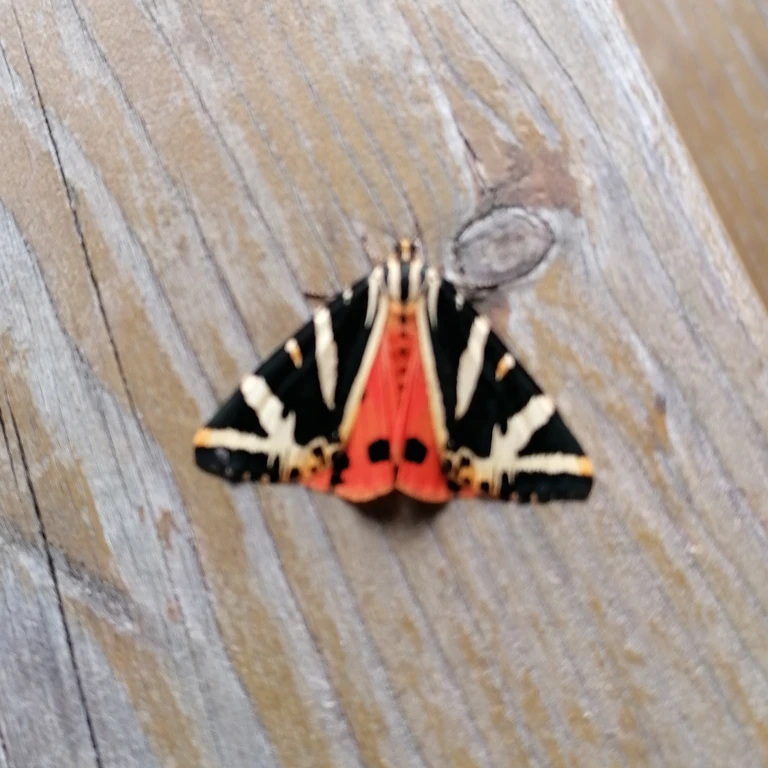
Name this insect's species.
Euplagia quadripunctaria
